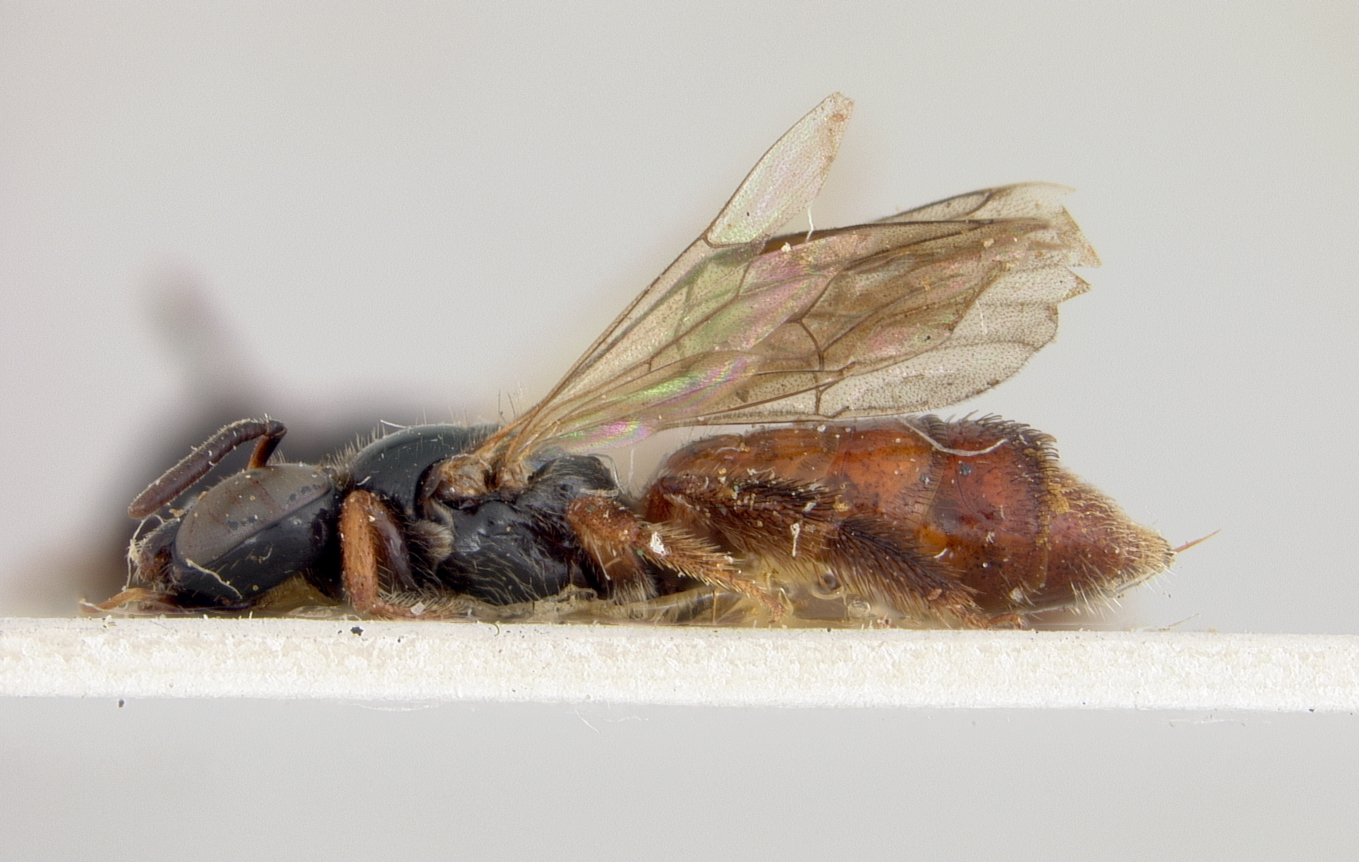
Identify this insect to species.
Exoneura angophorae
